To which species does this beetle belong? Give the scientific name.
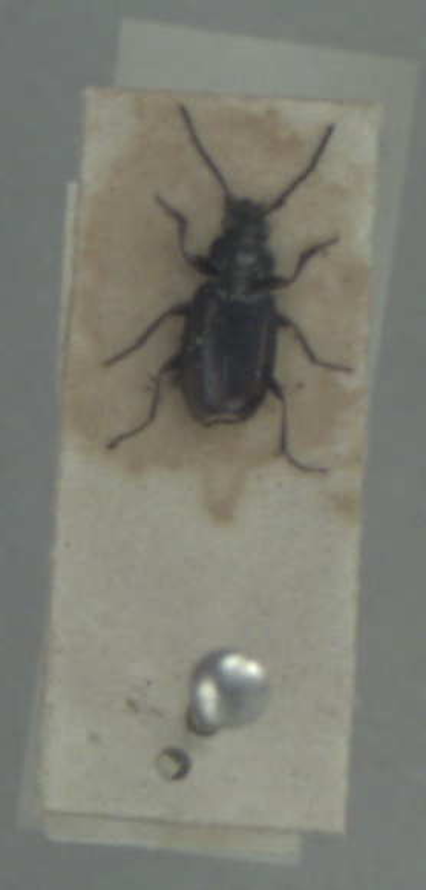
Bembidion aeneum
